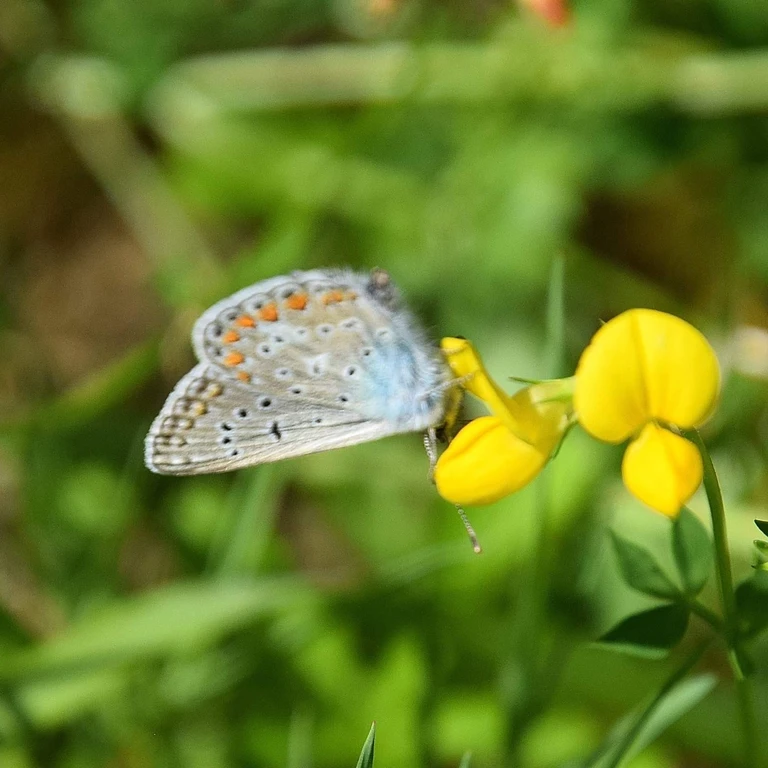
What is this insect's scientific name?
Polyommatus icarus
